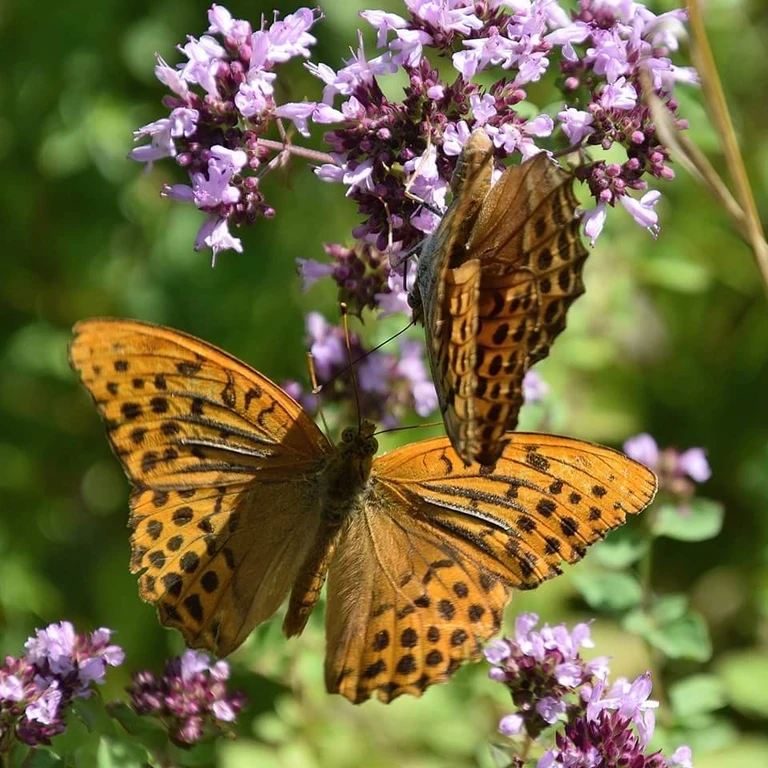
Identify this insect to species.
Argynnis paphia
